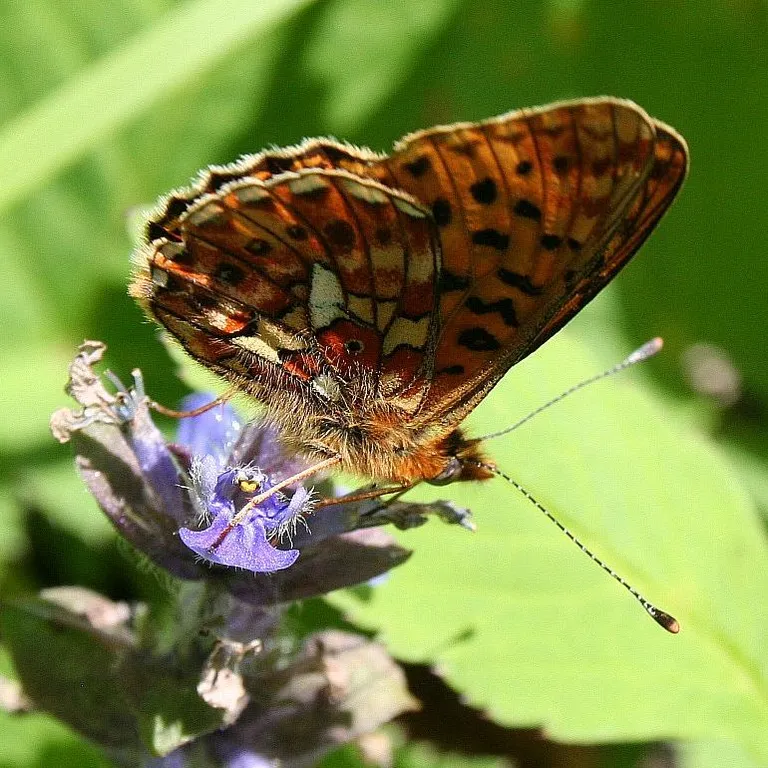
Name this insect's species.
Boloria euphrosyne (also Clossiana euphrosyne)
